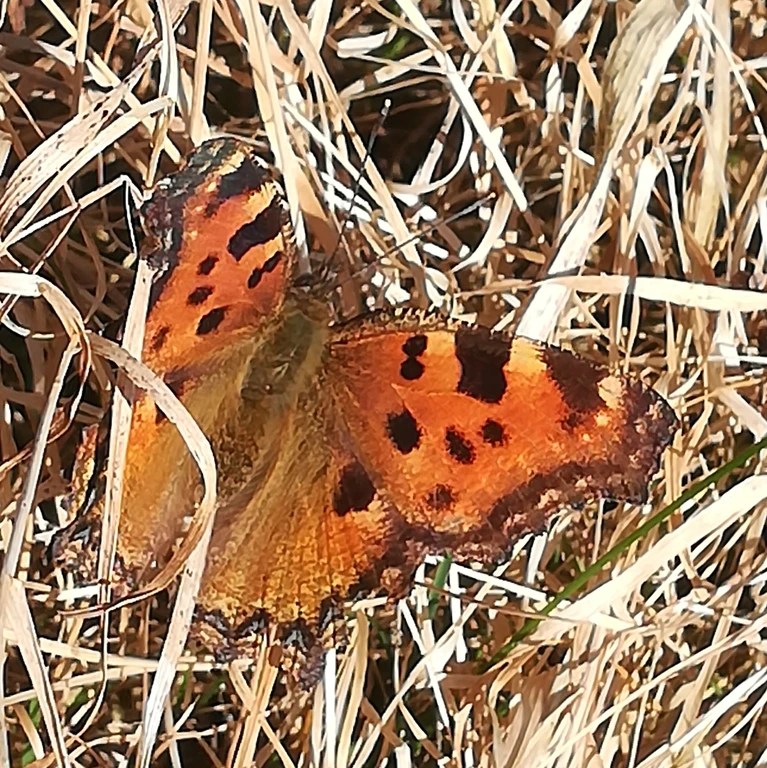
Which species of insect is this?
Nymphalis polychloros
